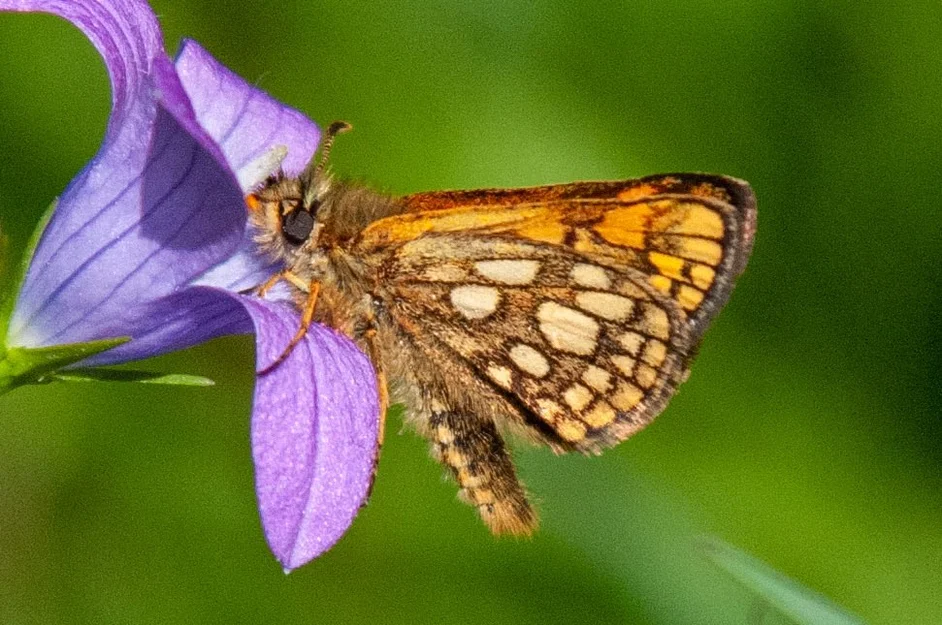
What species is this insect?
Carterocephalus palaemon
